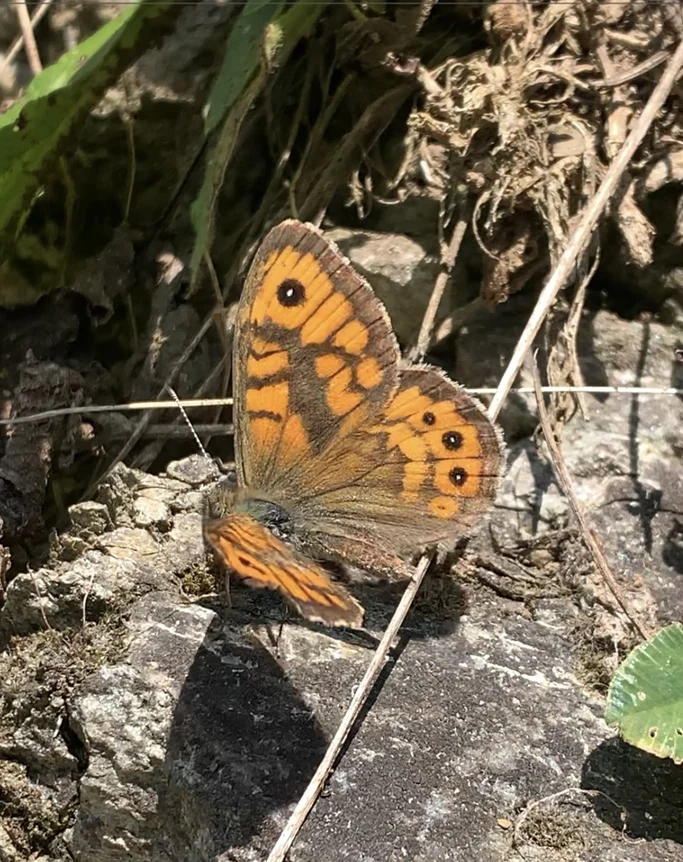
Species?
Lasiommata megera (also Pararge megera)
